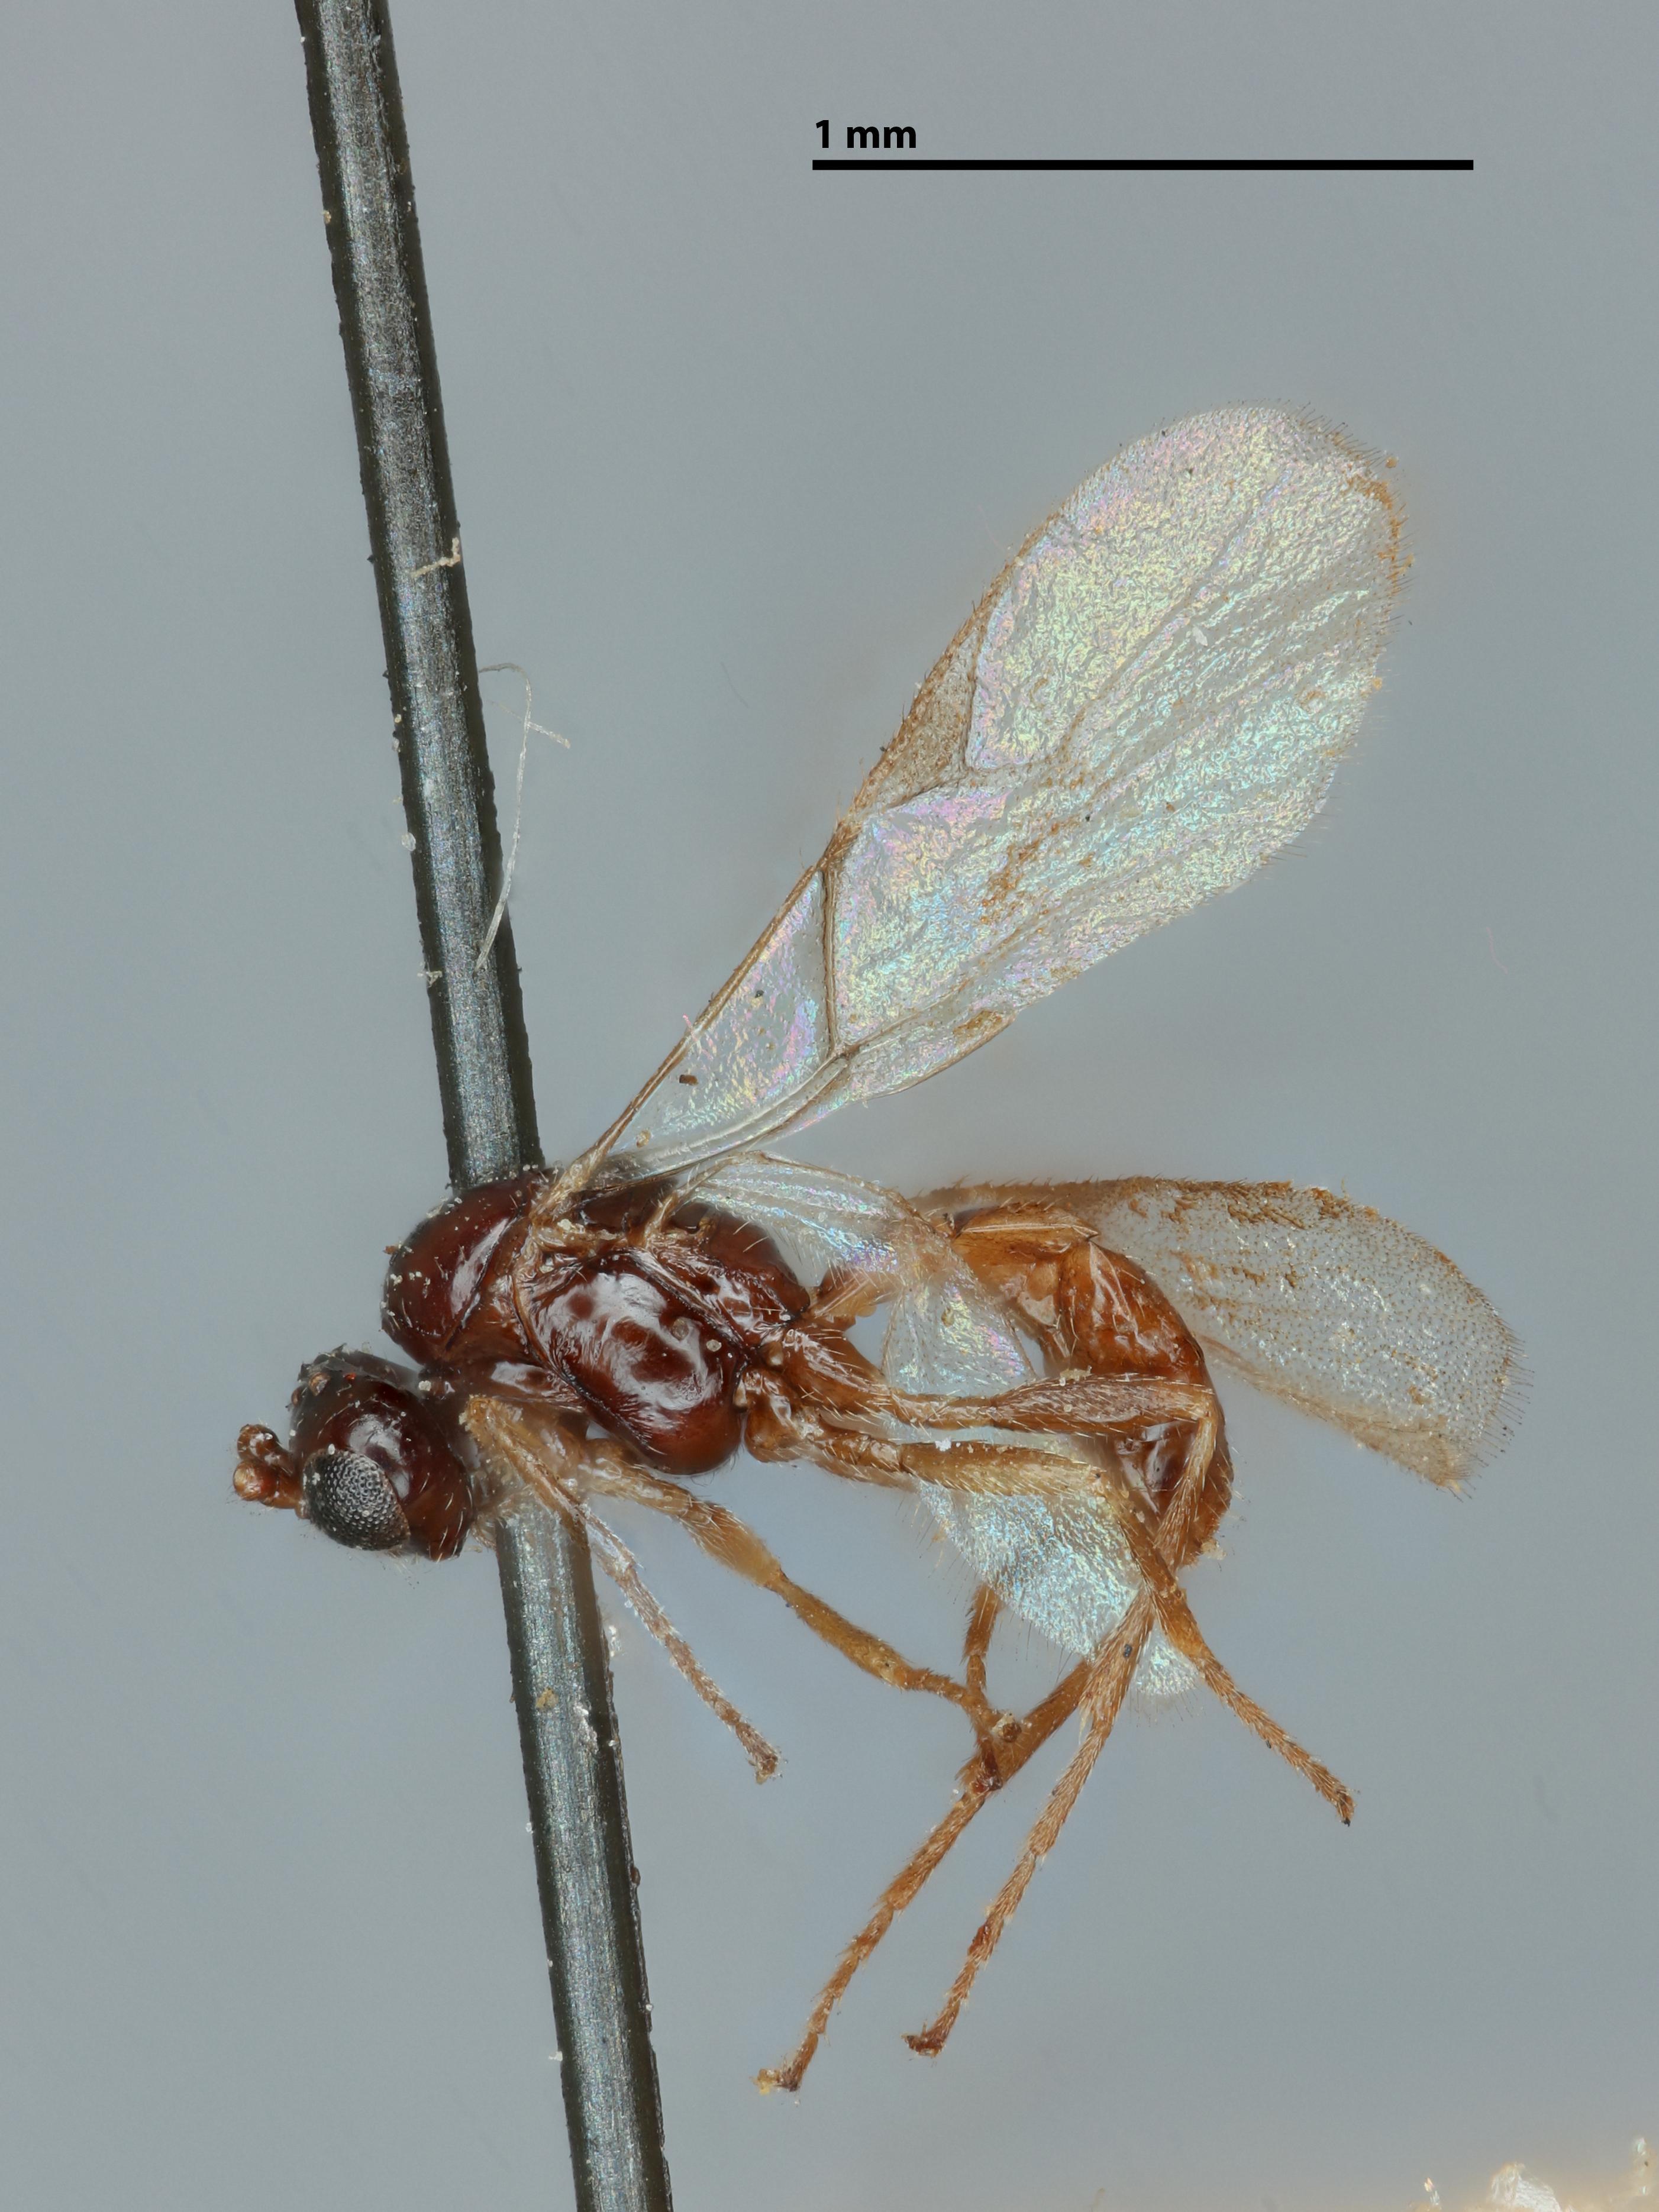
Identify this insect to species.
Lysiphlebus piceiventris
